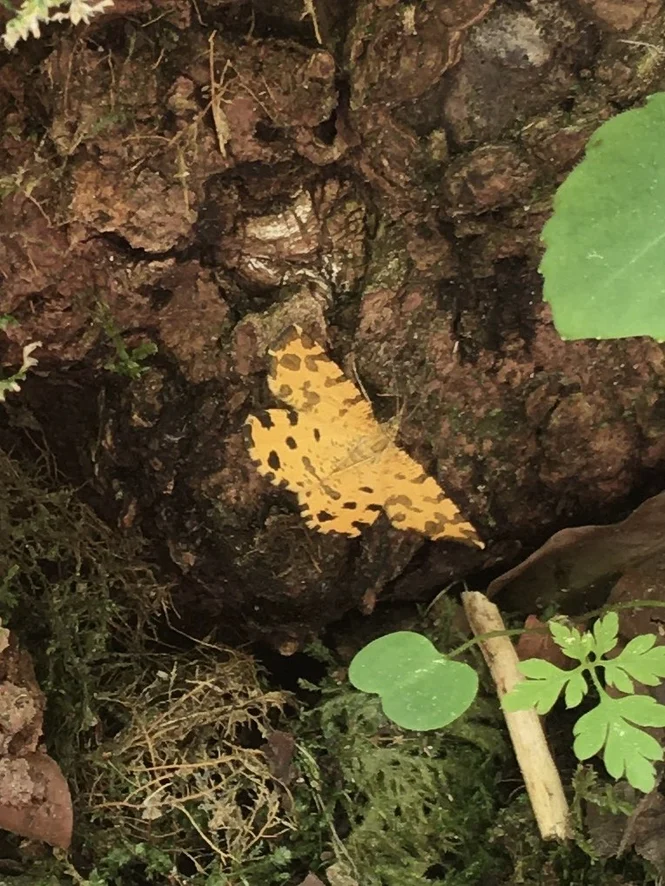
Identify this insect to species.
Pseudopanthera macularia
